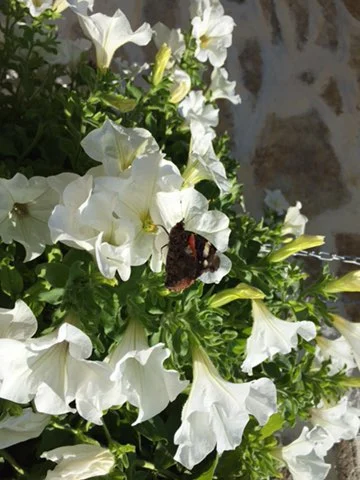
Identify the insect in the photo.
Vanessa atalanta
